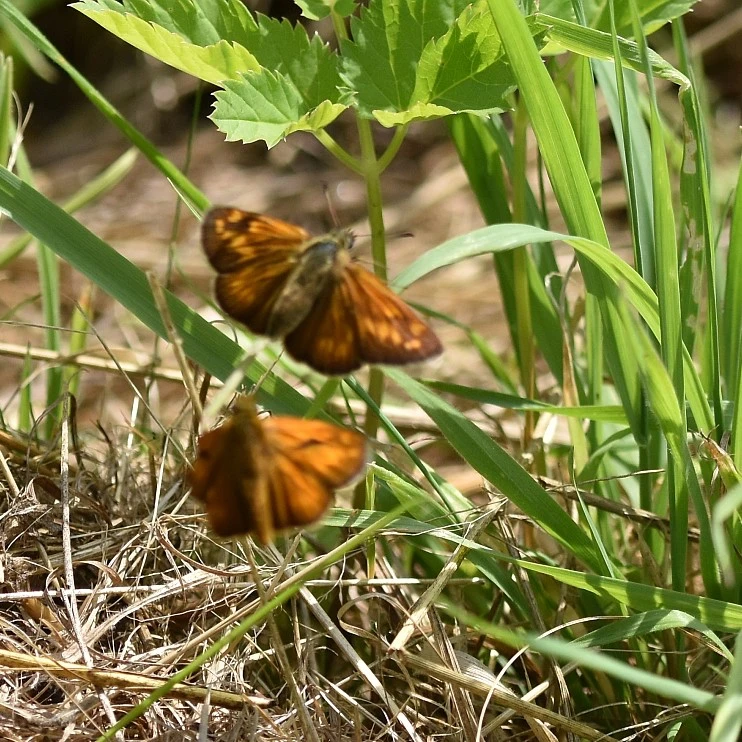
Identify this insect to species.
Ochlodes sylvanus (also Ochlodes venata)
